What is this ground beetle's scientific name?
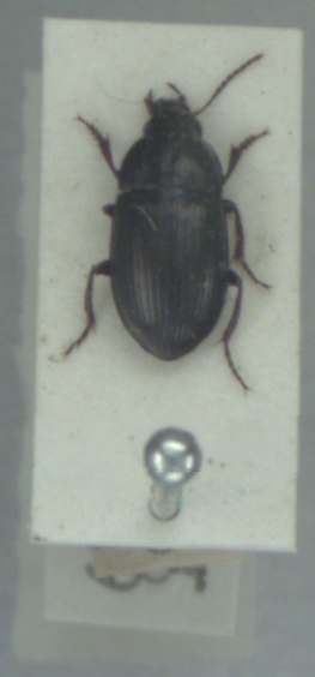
Amara curta
